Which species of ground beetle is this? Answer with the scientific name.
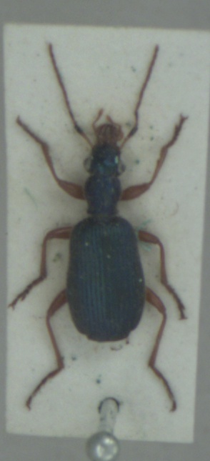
Drypta dentata
